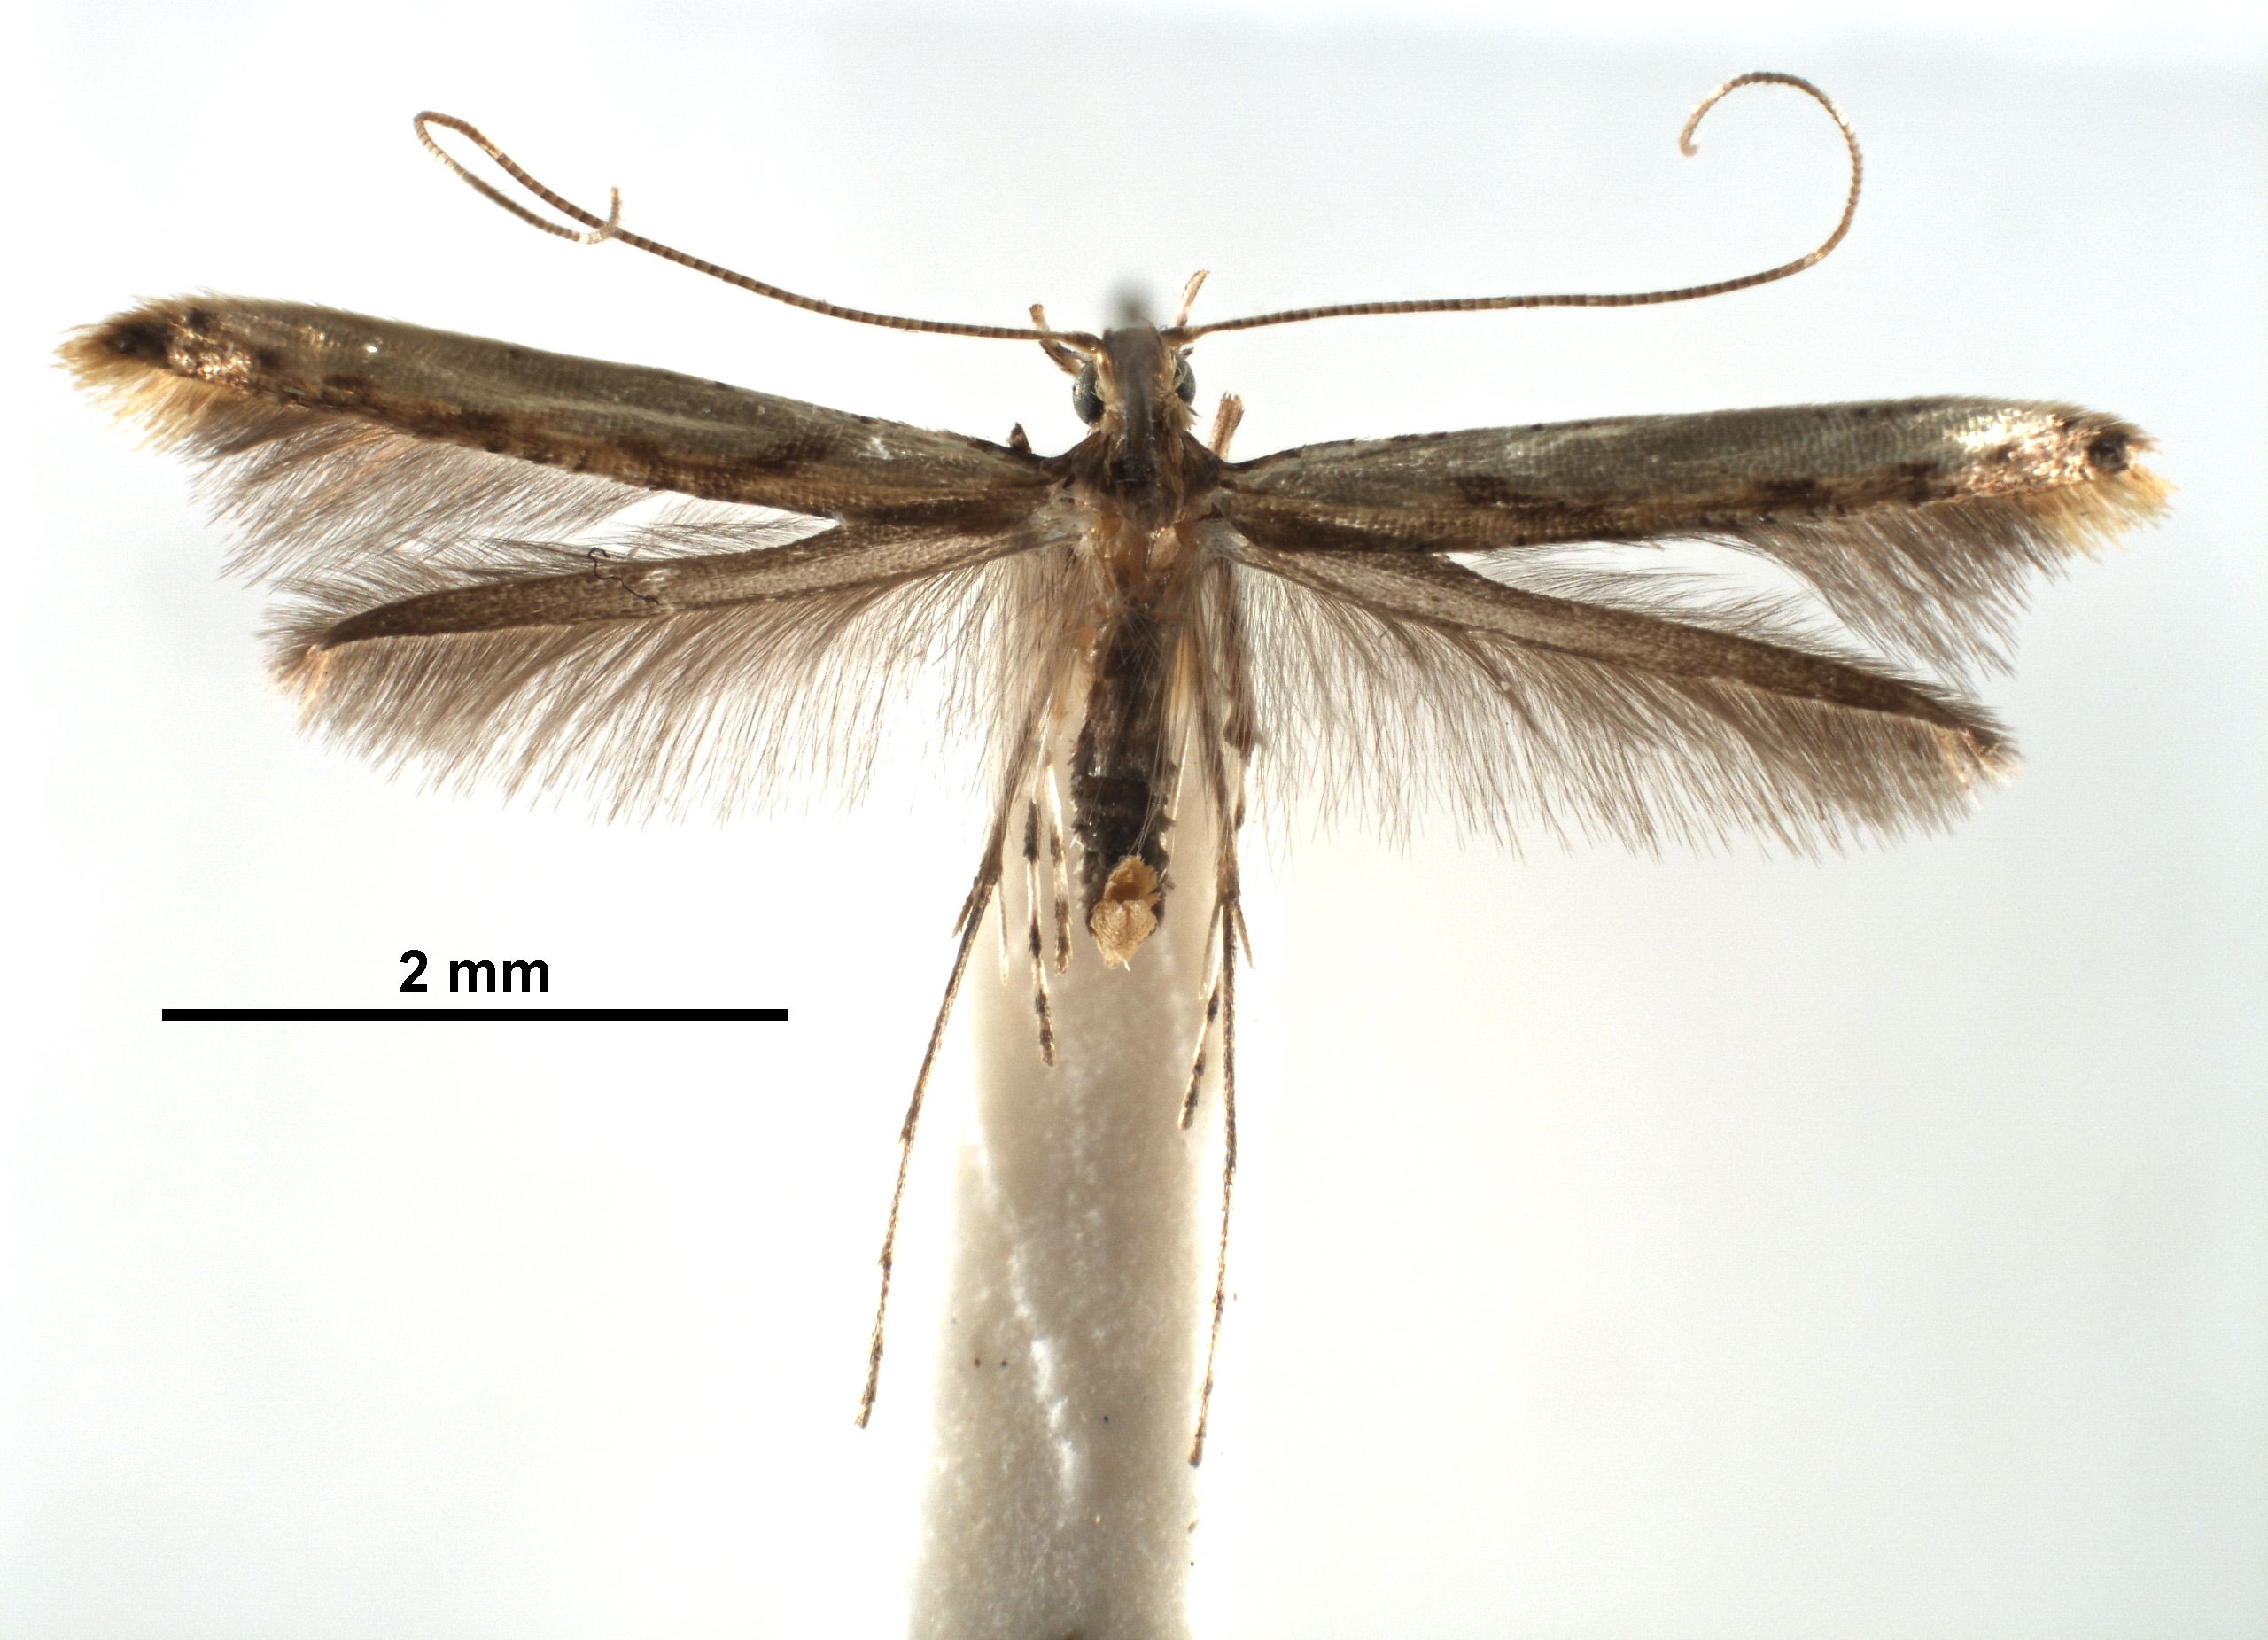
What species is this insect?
Caloptilia staintoni
